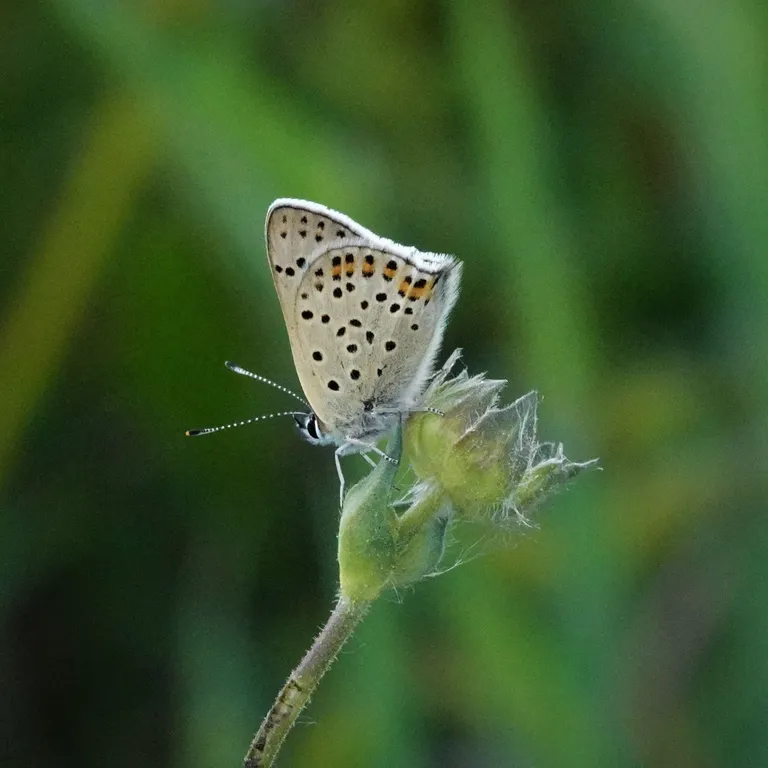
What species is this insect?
Lycaena tityrus (also Loweia tityrus)
